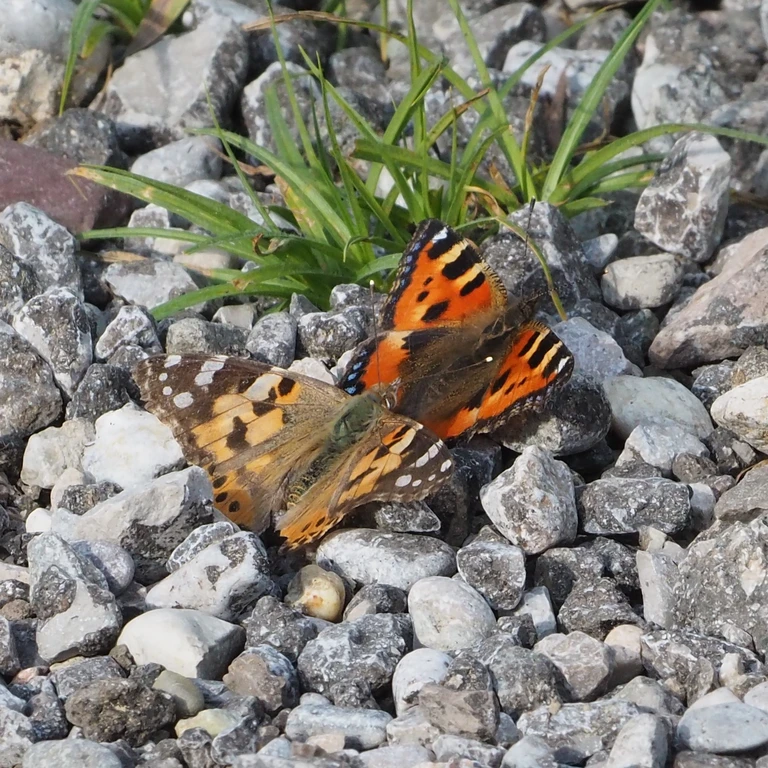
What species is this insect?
Vanessa cardui
